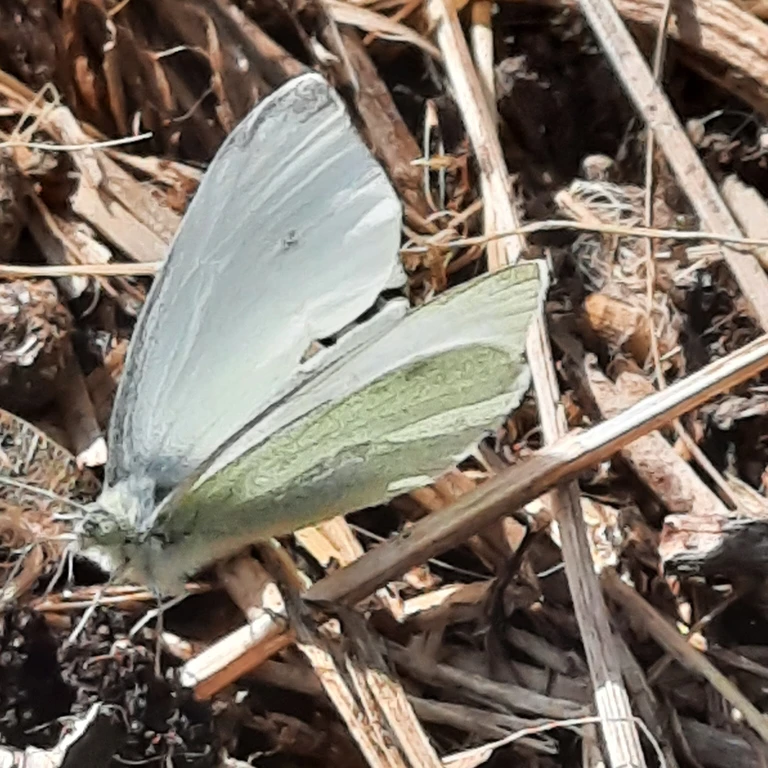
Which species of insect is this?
Pieris rapae
